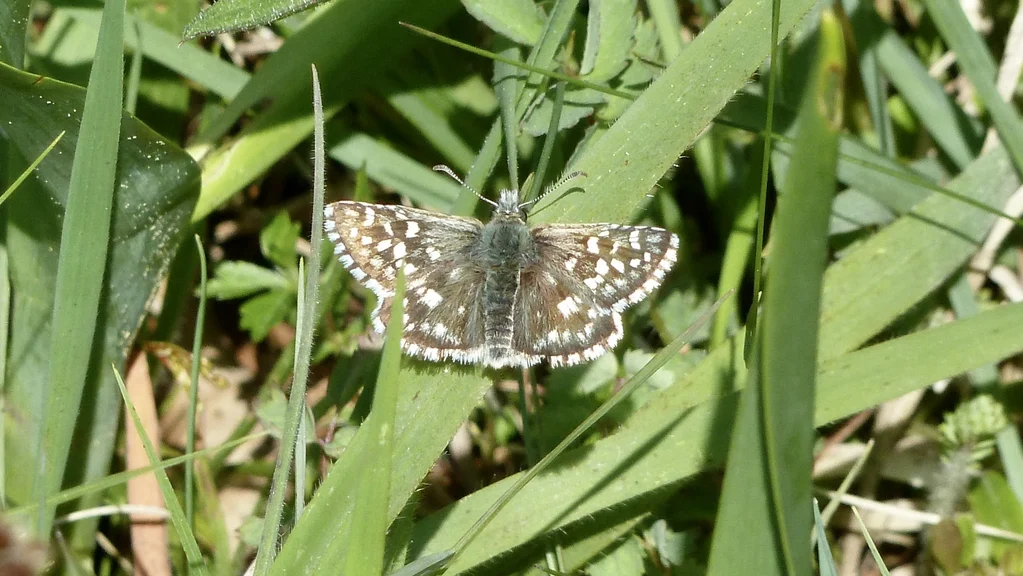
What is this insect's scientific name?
Pyrgus malvae
